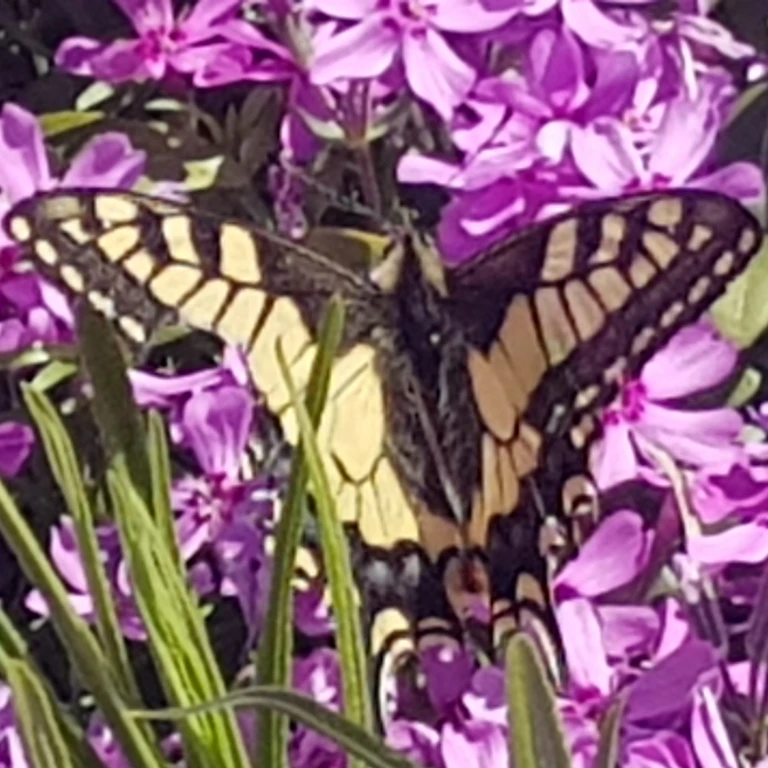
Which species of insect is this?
Papilio machaon
